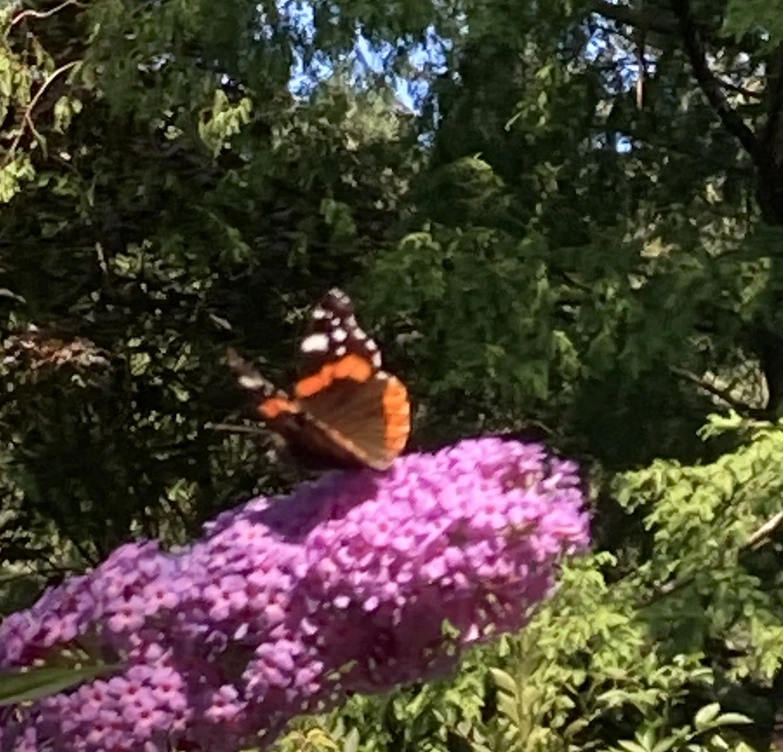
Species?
Vanessa atalanta
